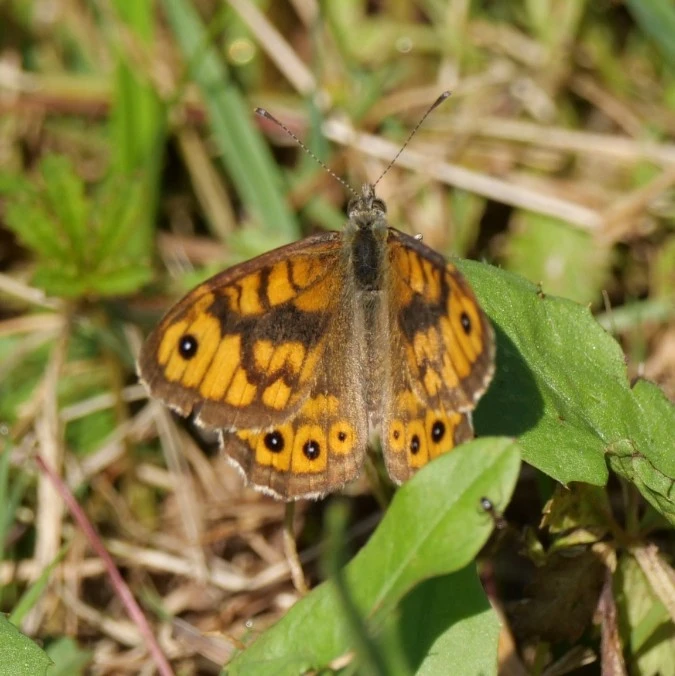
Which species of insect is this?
Lasiommata megera (also Pararge megera)
